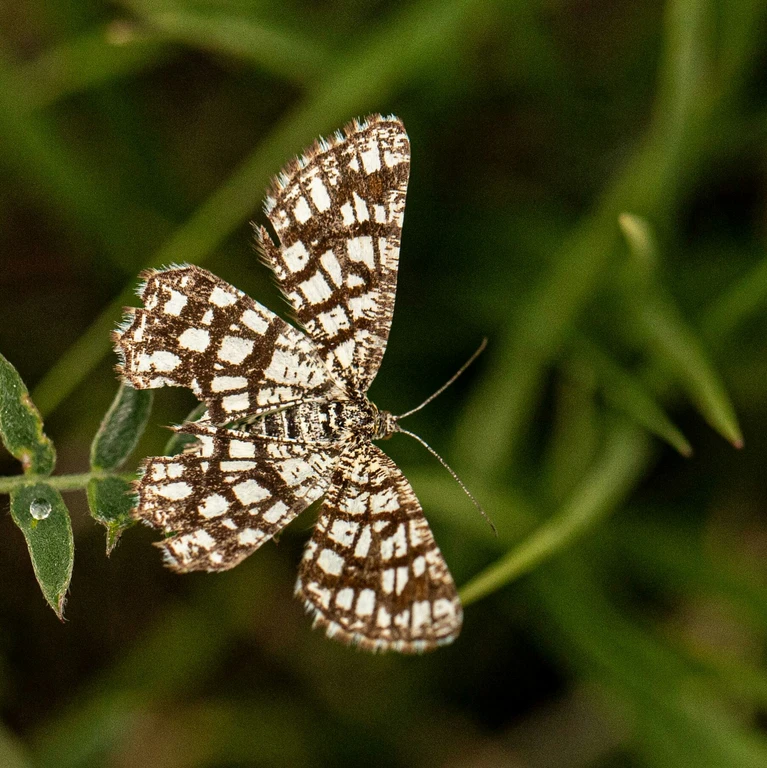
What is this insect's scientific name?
Chiasmia clathrata
